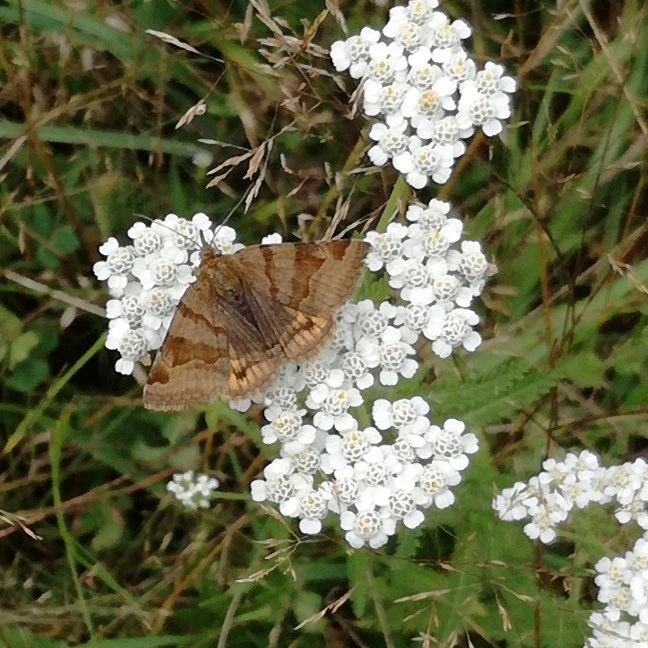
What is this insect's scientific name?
Euclidia glyphica
